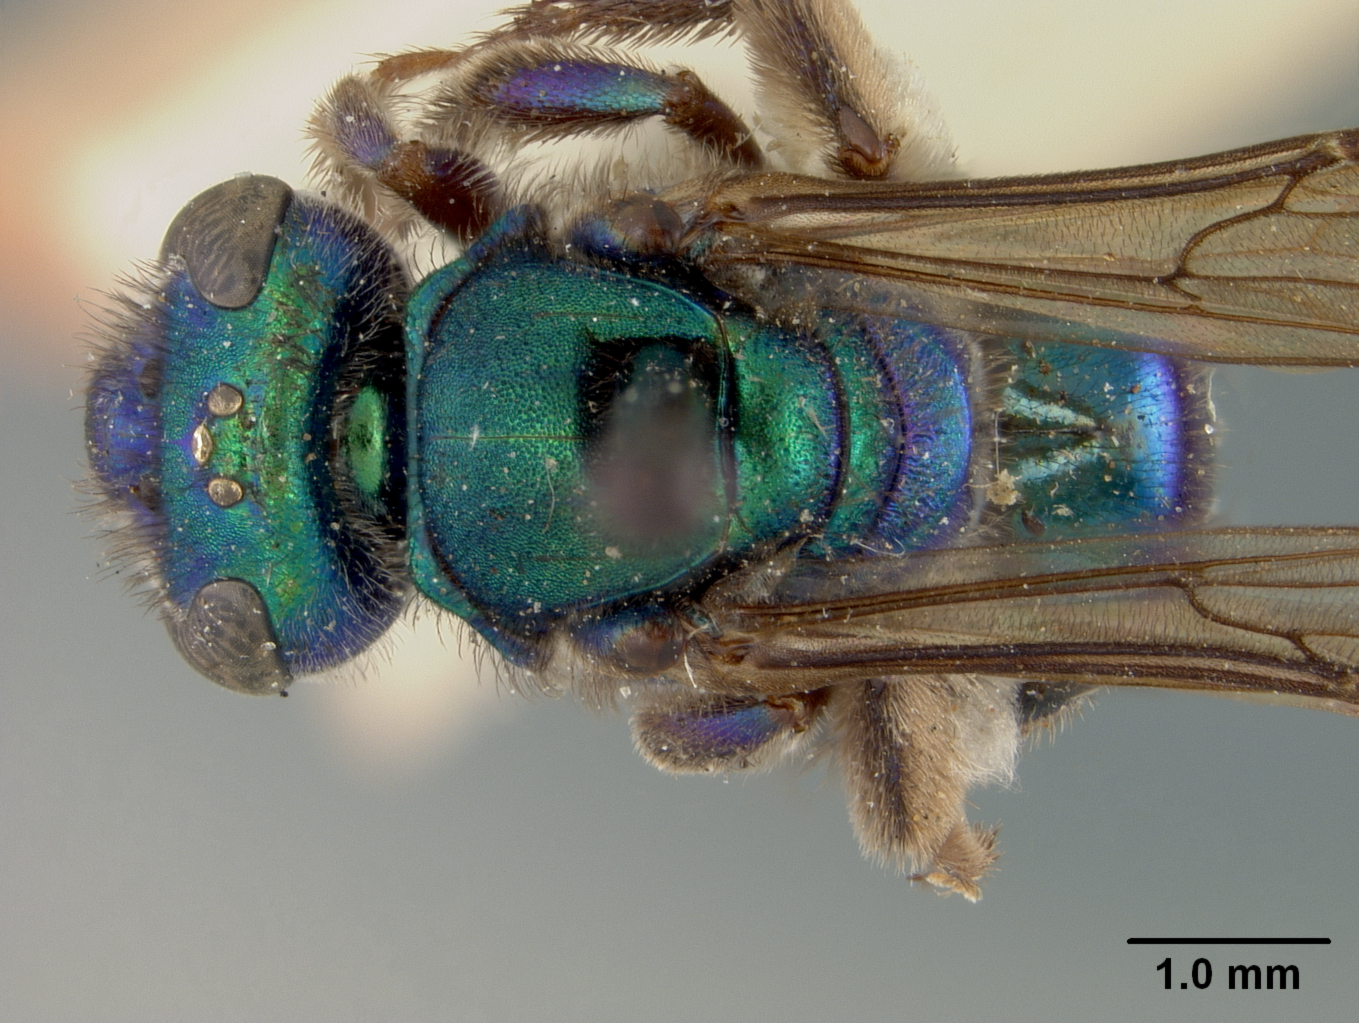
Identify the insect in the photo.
Augochlora piscatoria
